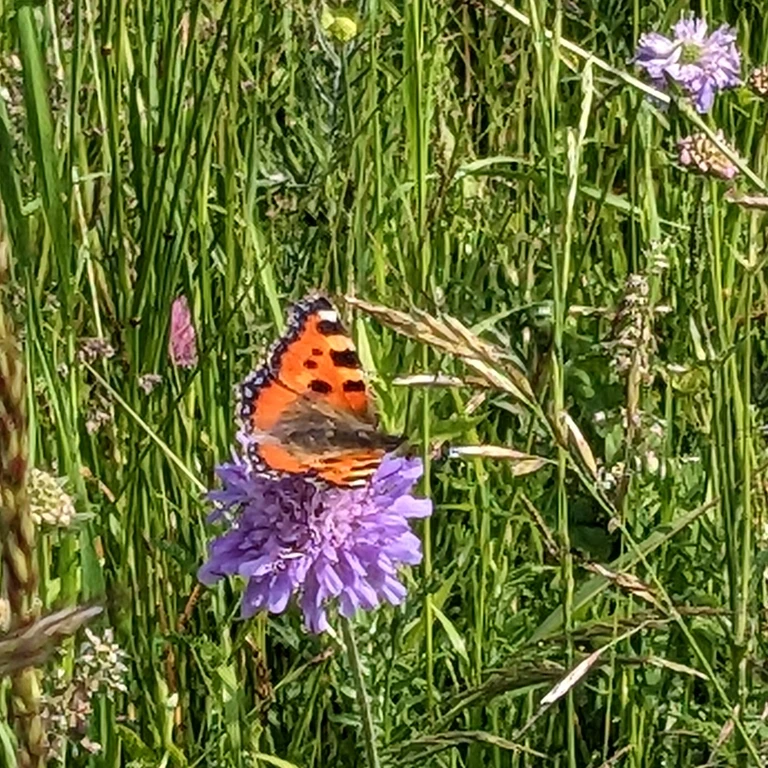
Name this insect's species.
Aglais urticae
